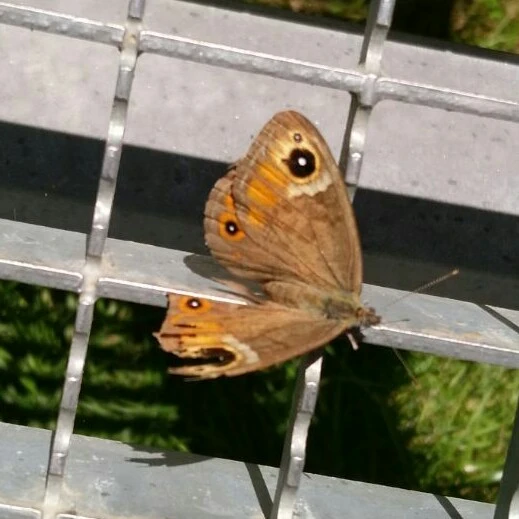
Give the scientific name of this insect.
Lasiommata maera (also Pararge maera)
